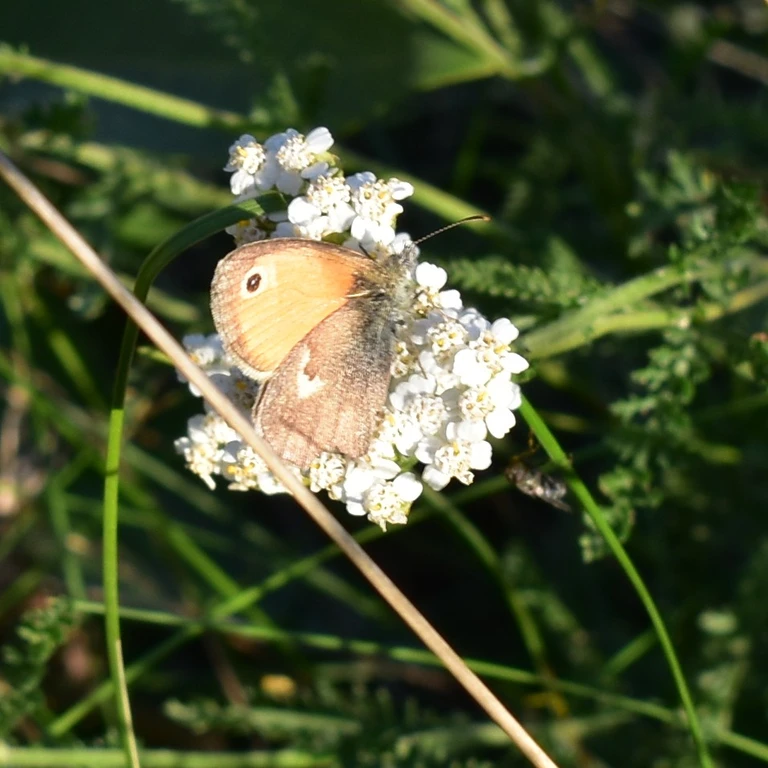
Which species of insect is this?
Coenonympha pamphilus
